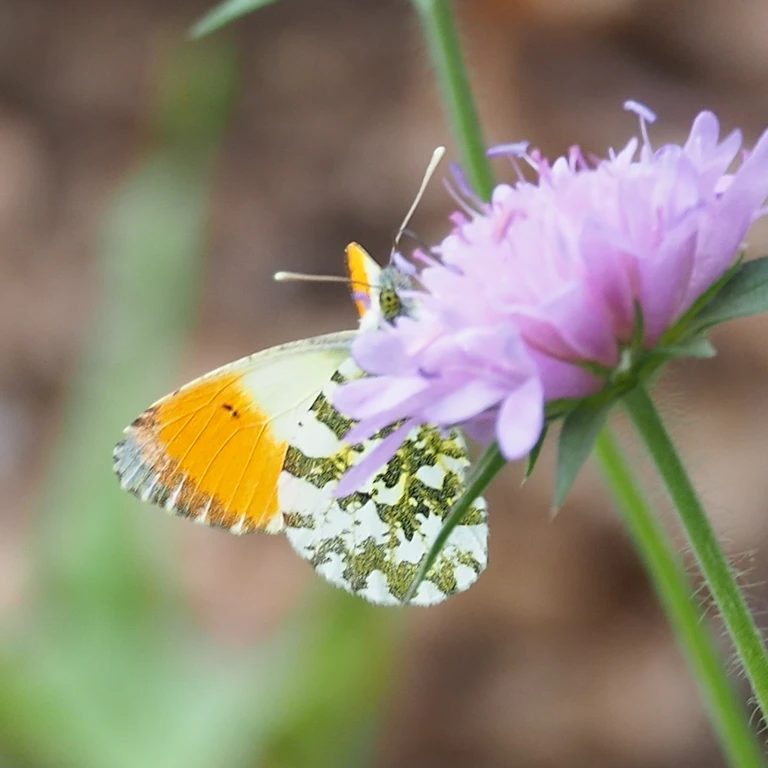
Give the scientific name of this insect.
Anthocharis cardamines
